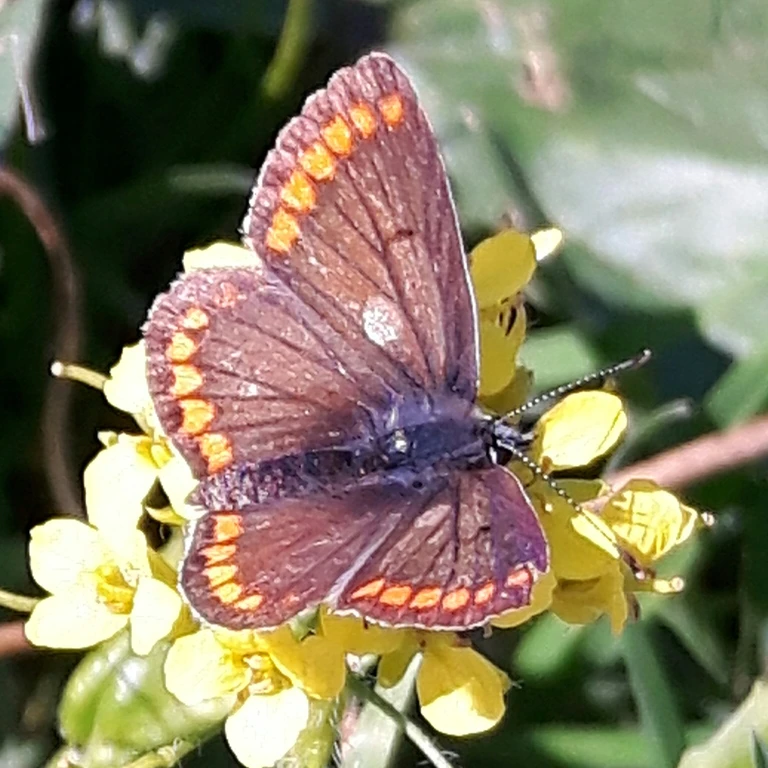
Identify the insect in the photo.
Aricia agestis/artaxerxes
